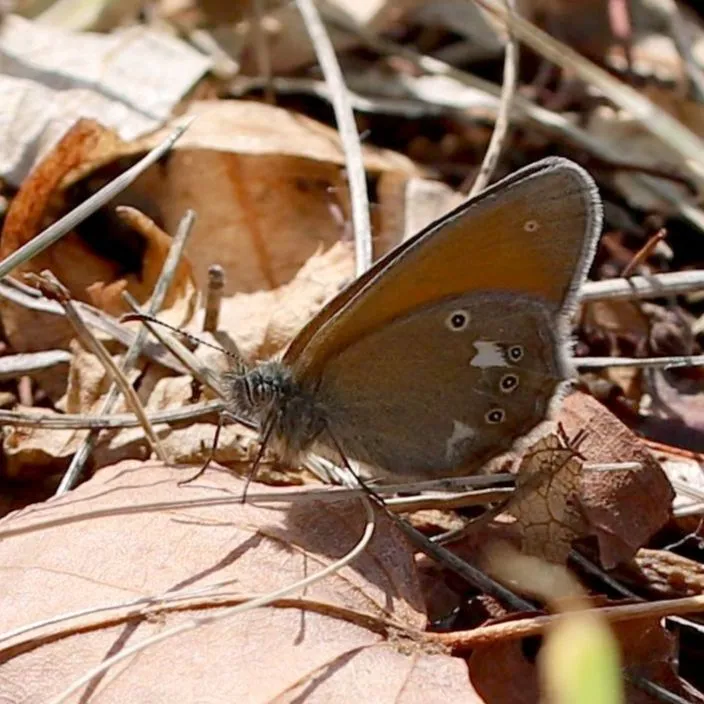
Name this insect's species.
Coenonympha glycerion (also Coenonympha iphis)
